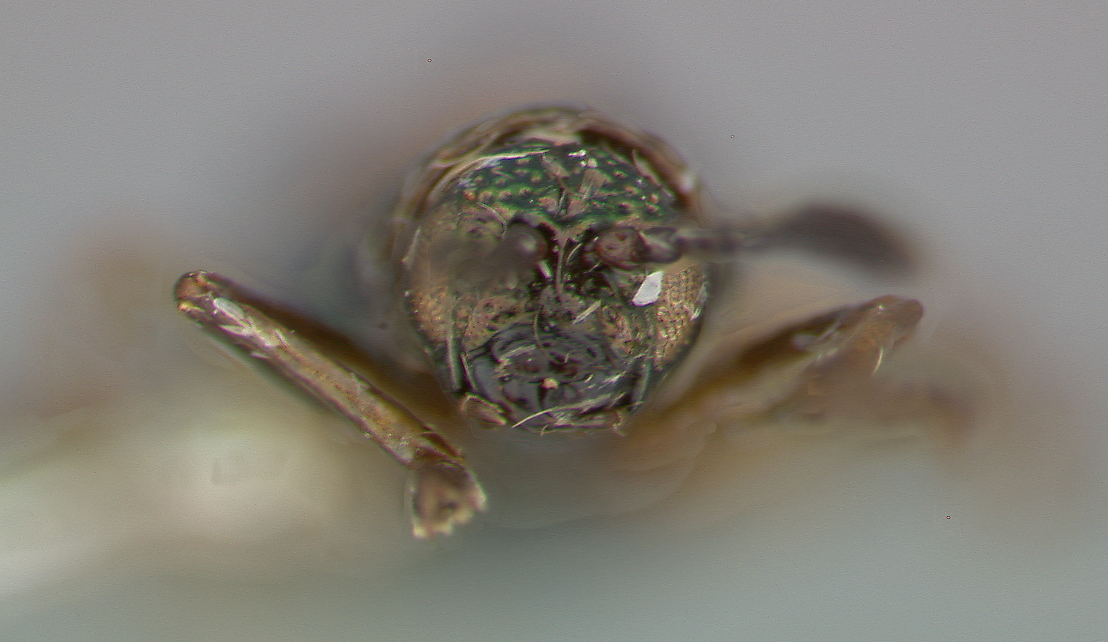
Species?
Cubispa turquino
